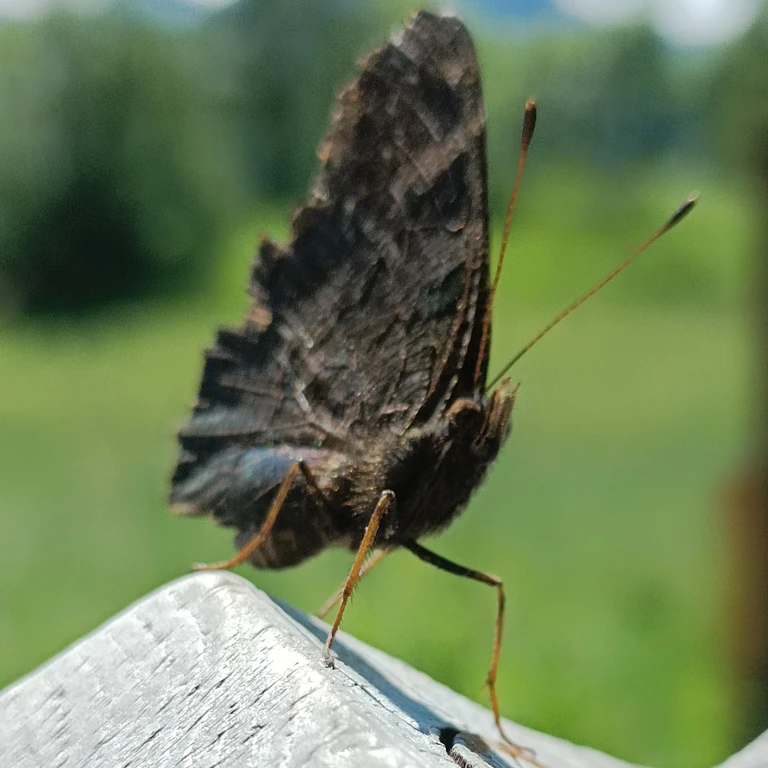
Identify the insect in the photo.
Aglais io
